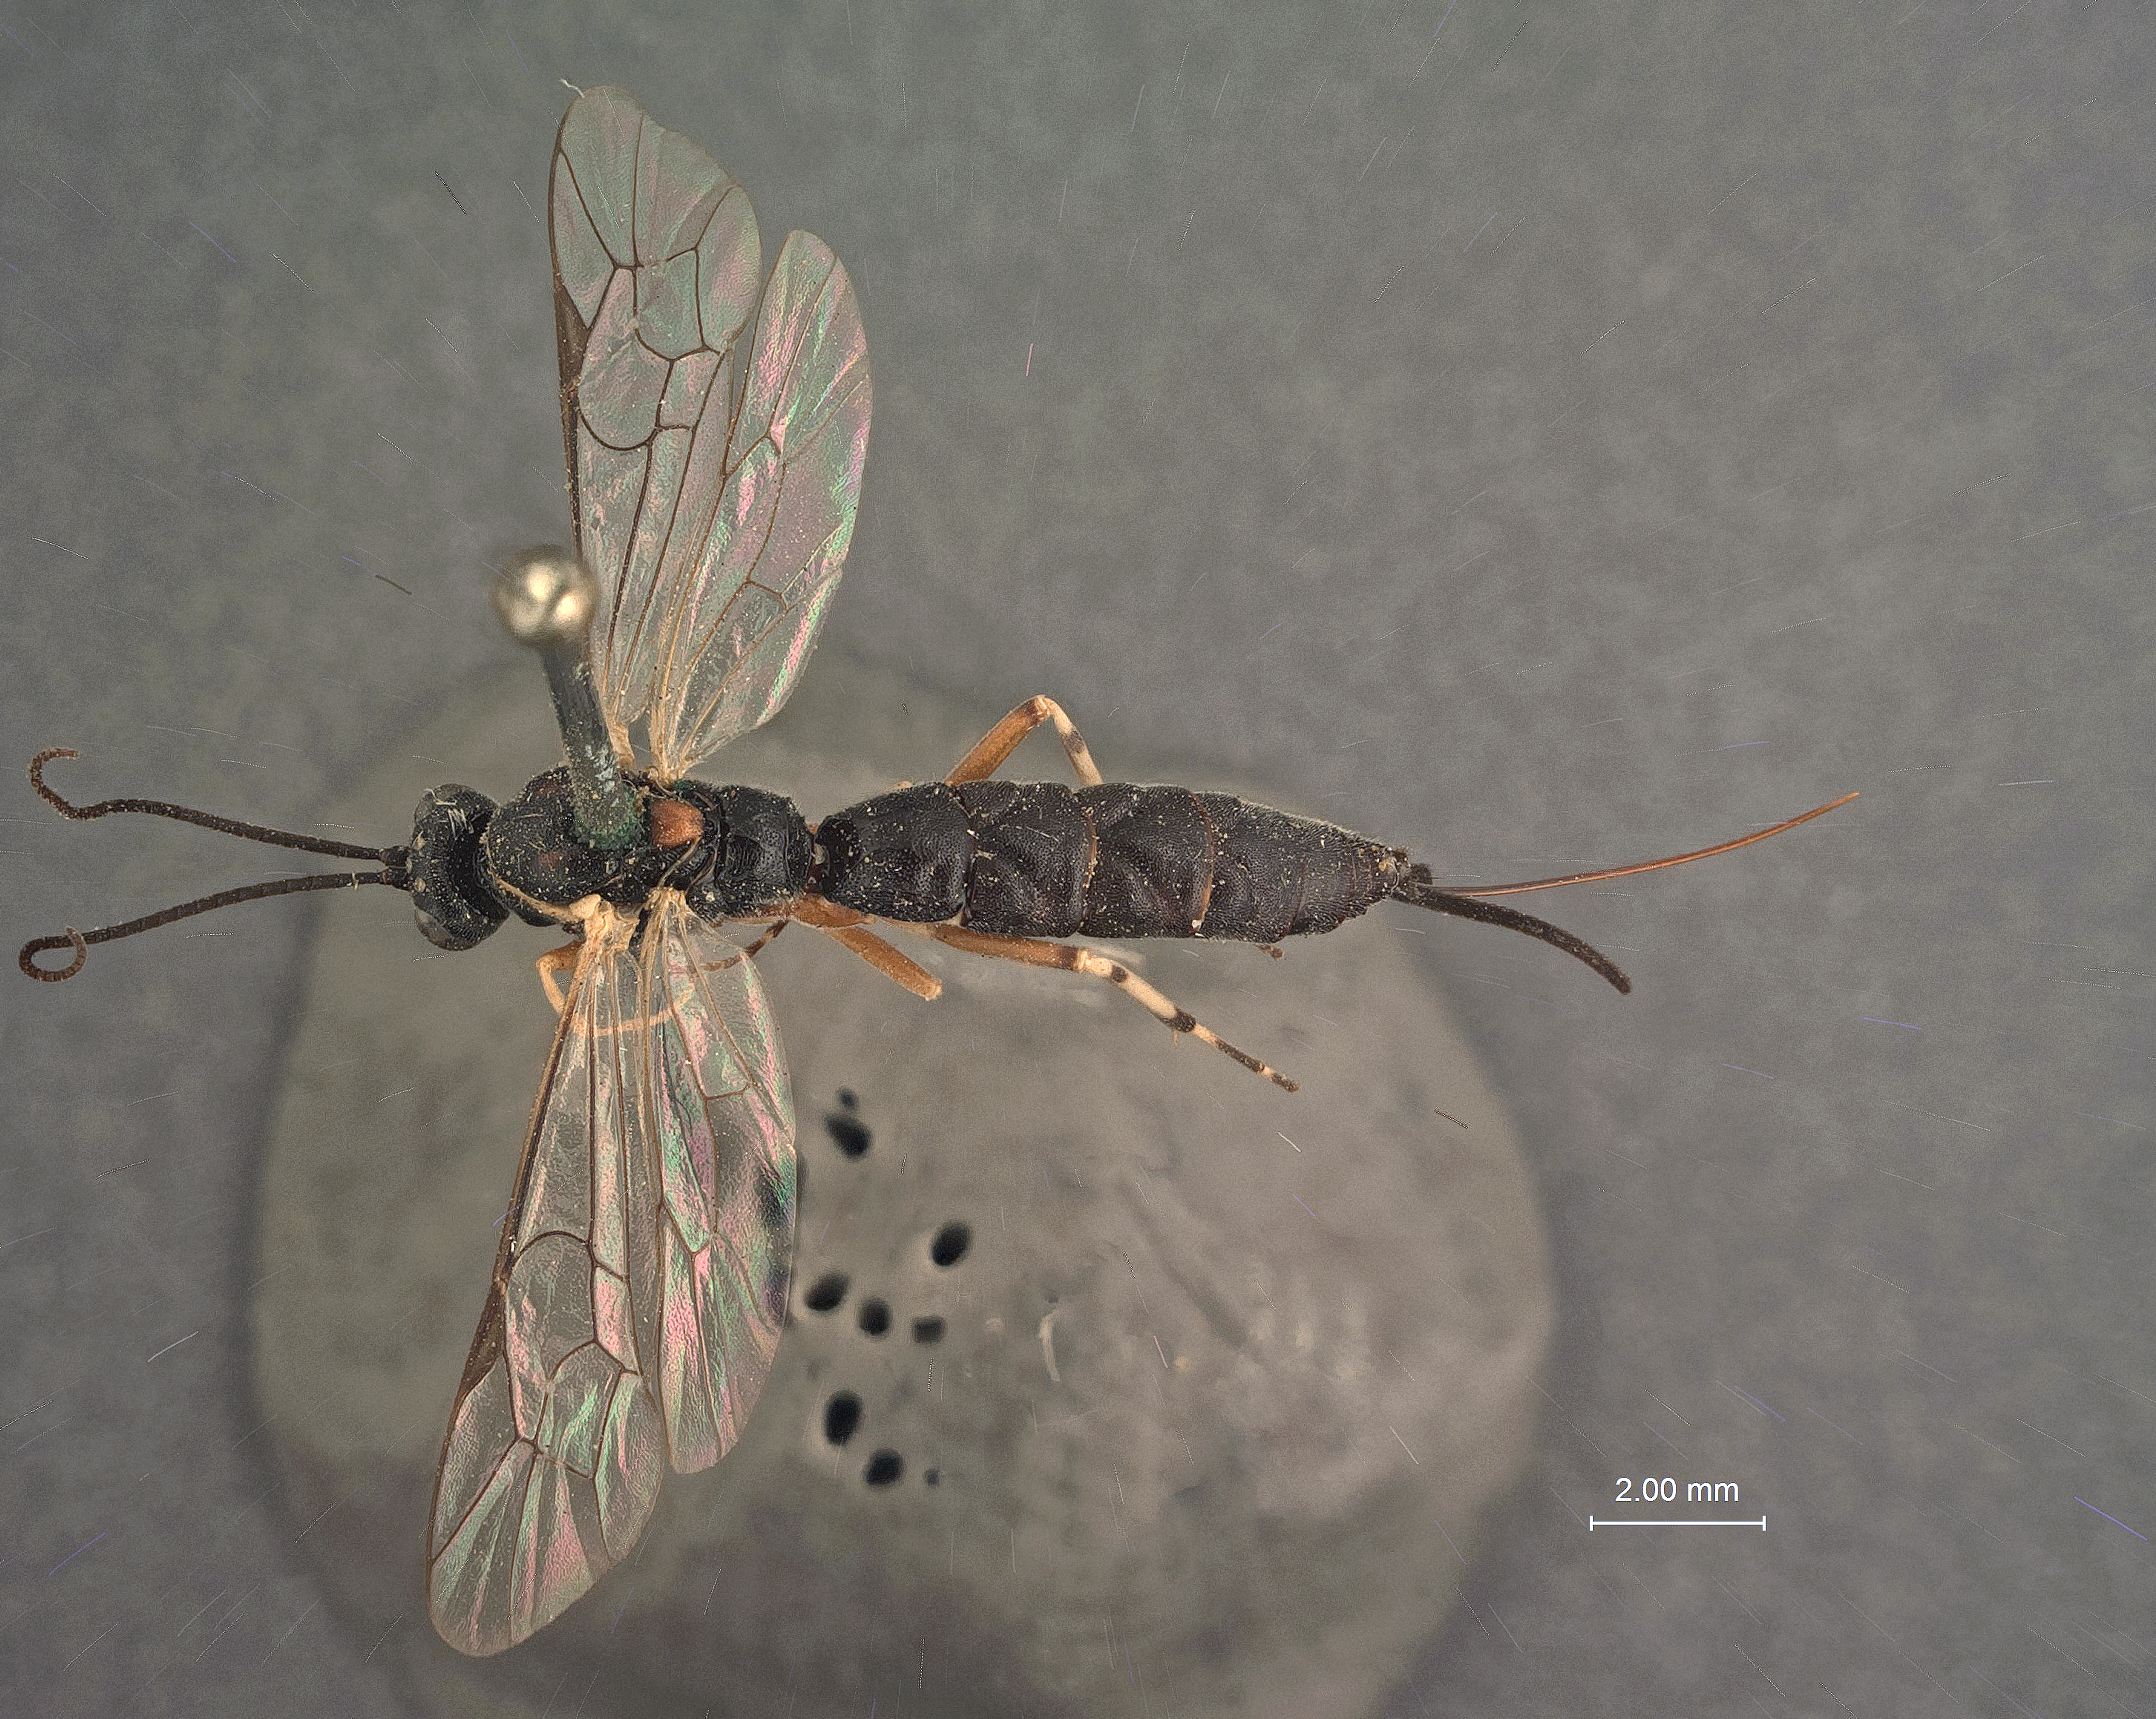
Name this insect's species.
Glypta caulicola
